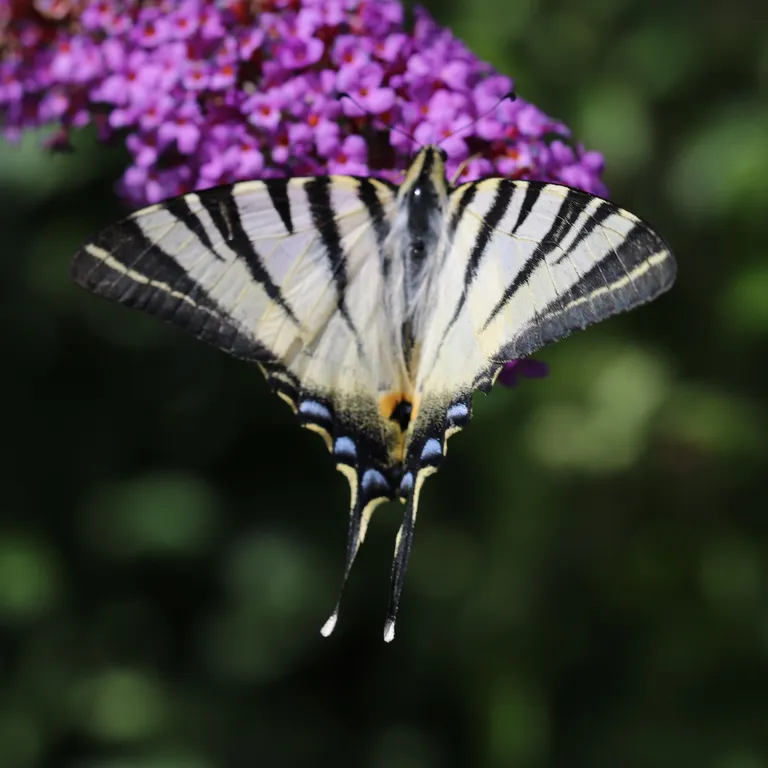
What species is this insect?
Iphiclides podalirius
